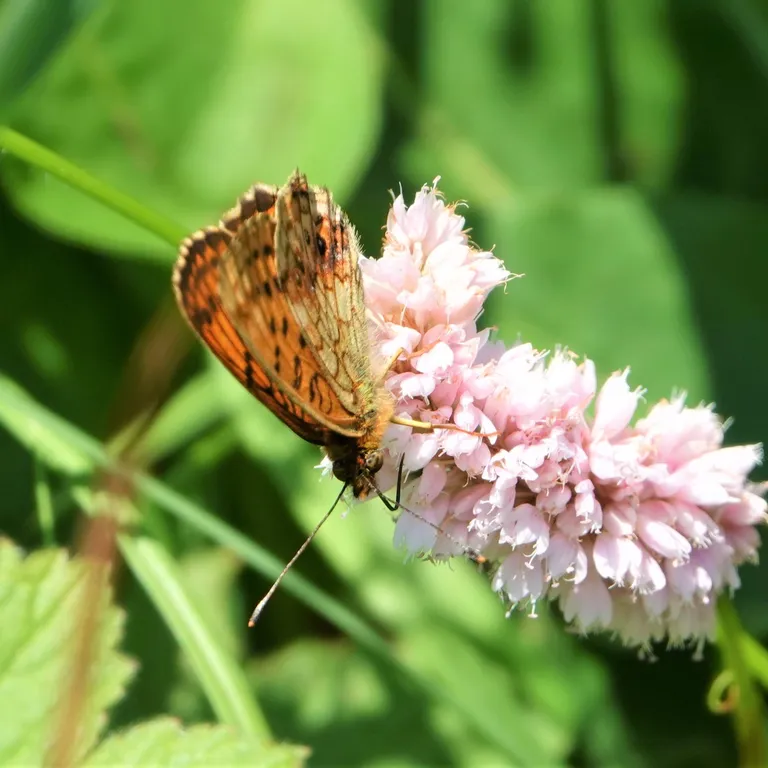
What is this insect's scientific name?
Brenthis ino
